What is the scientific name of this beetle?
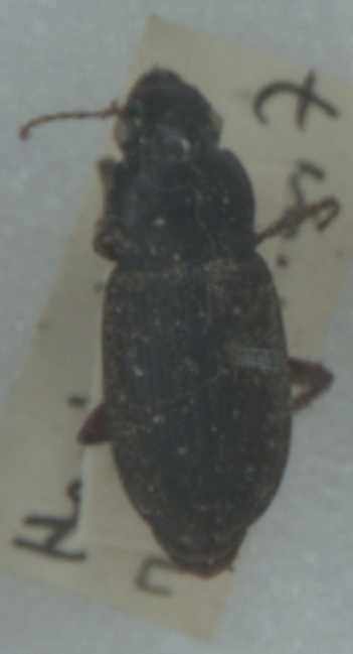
Harpalus rufipes
